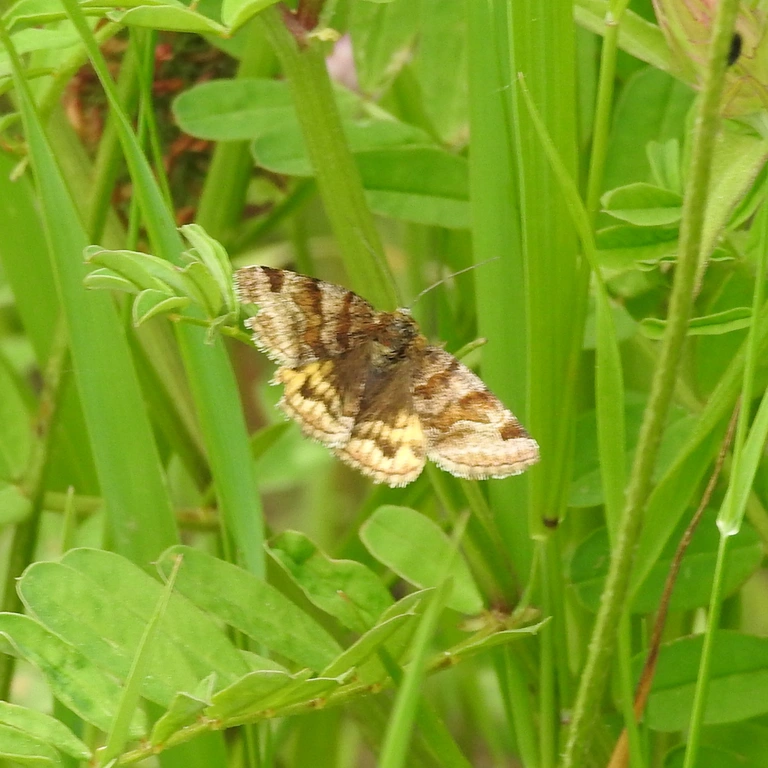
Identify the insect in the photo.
Euclidia glyphica
